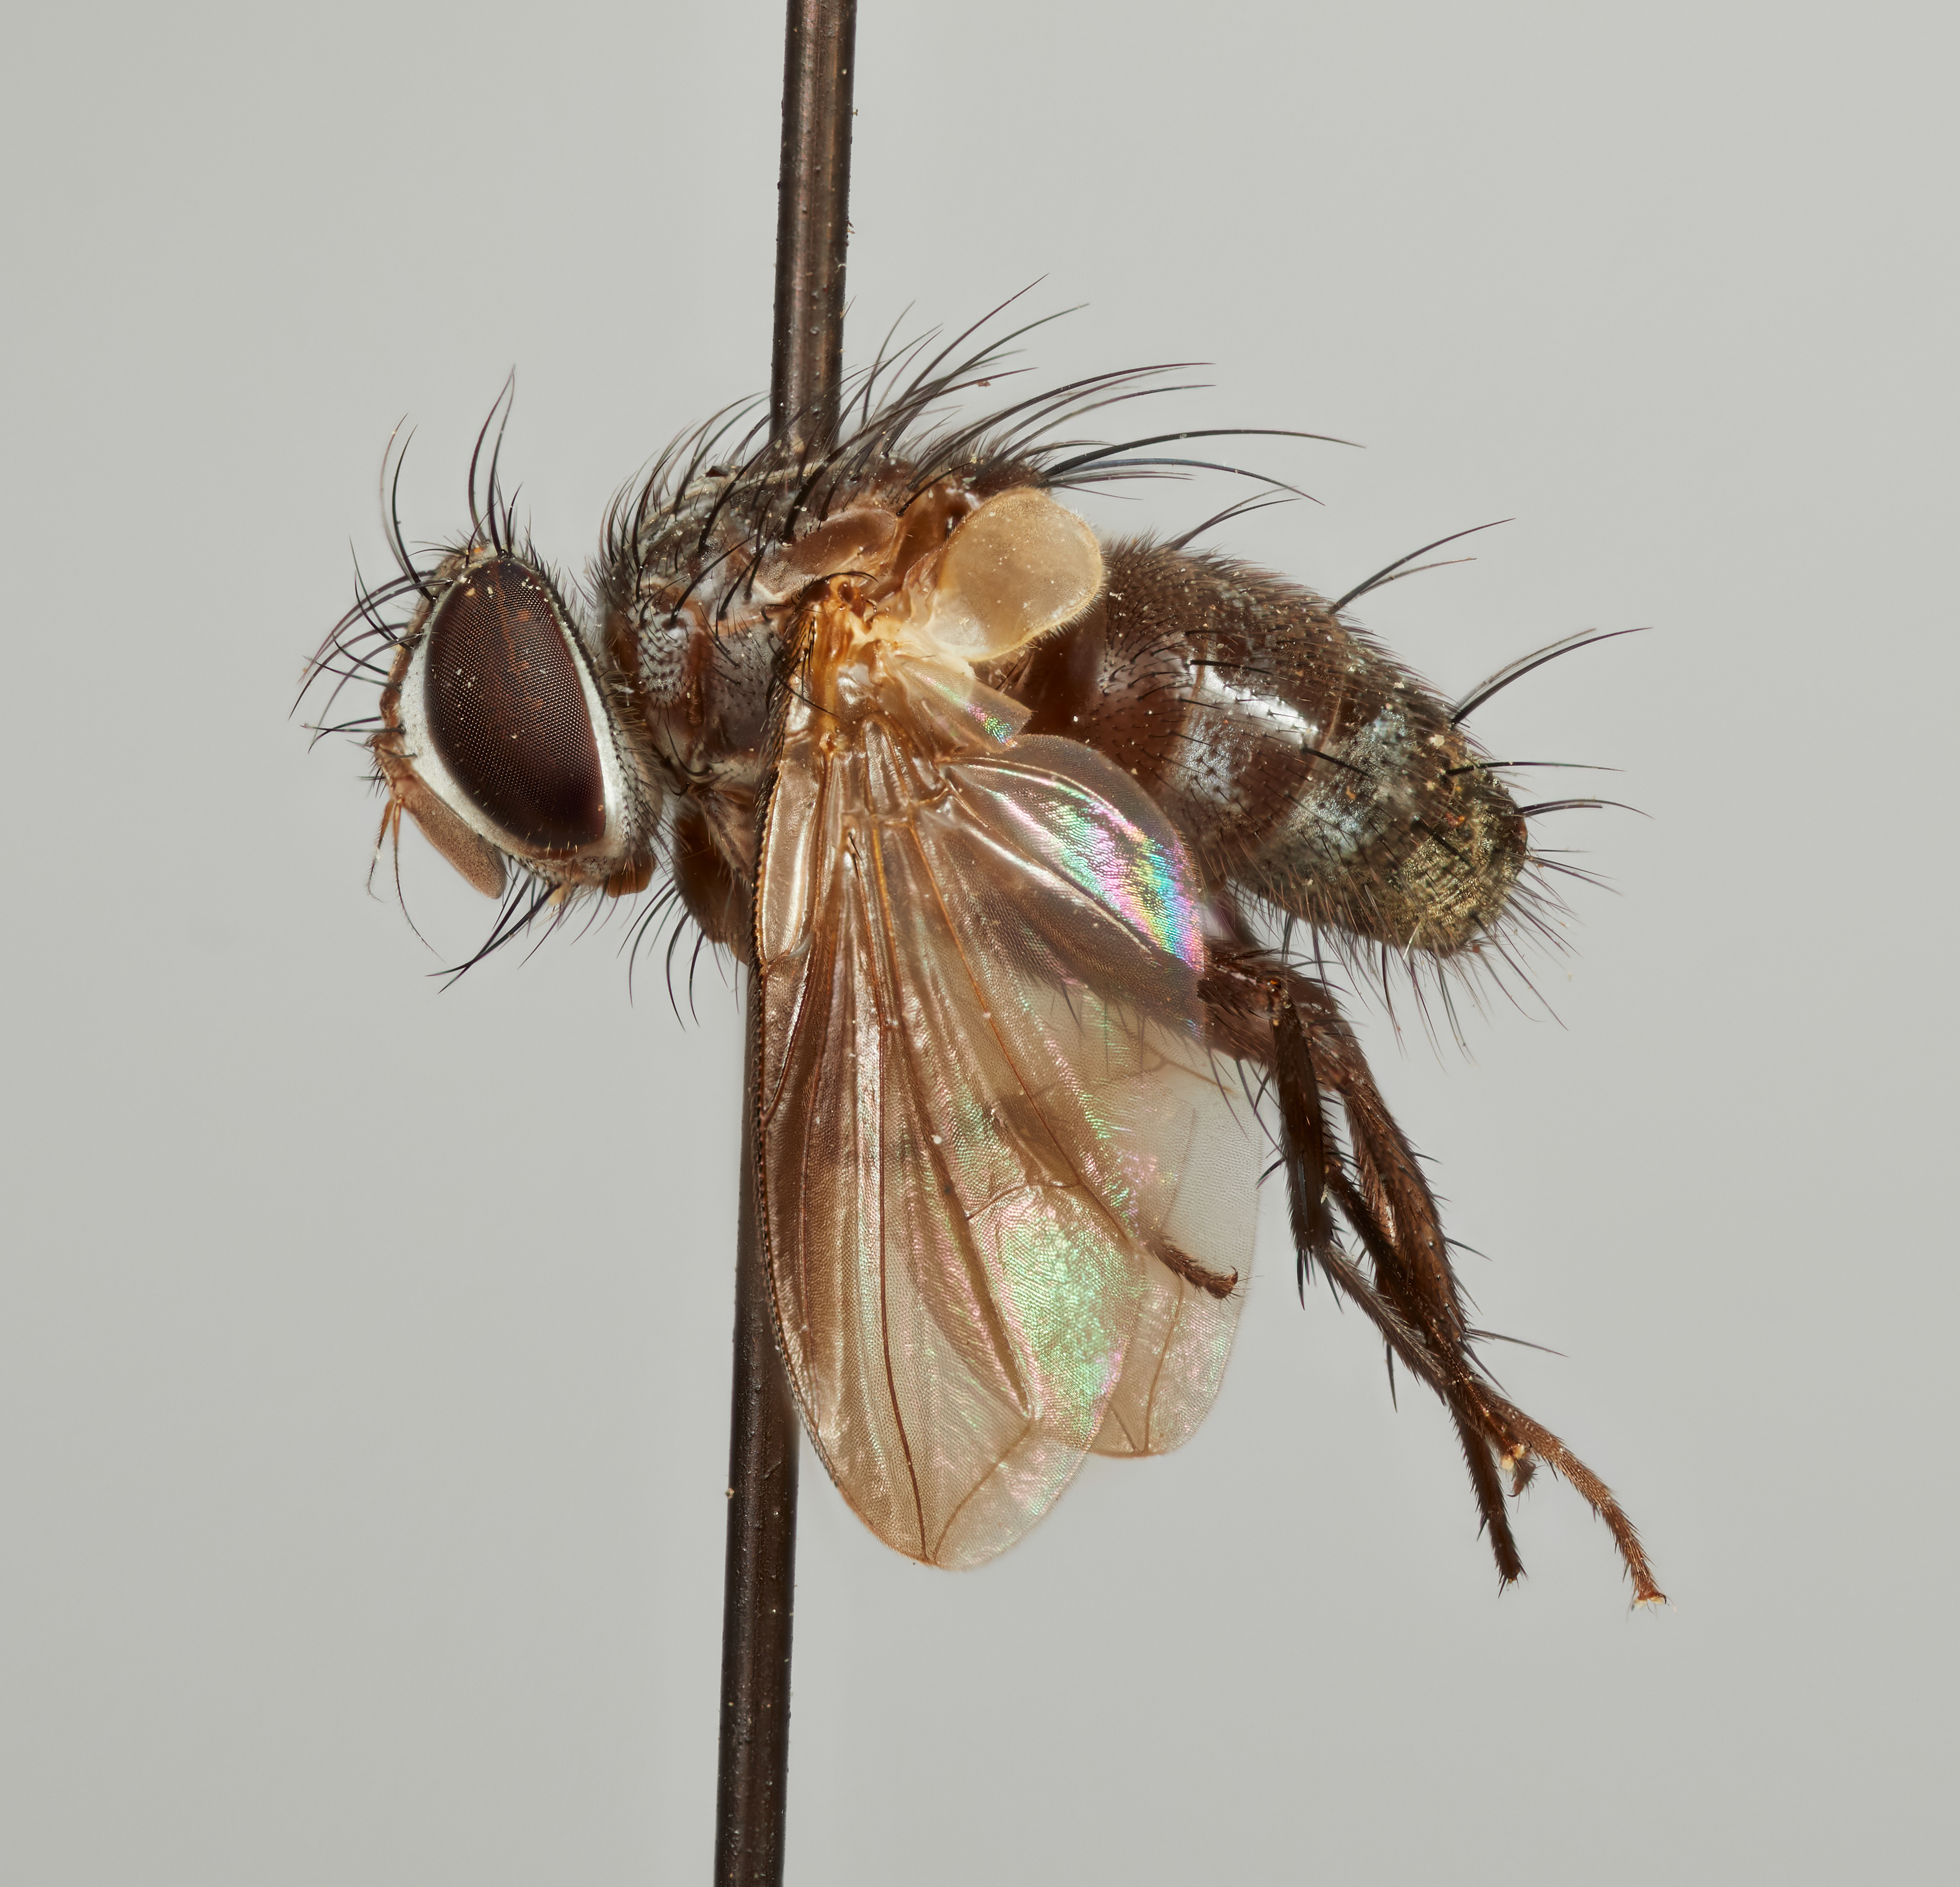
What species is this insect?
Mayophorinia angusta
